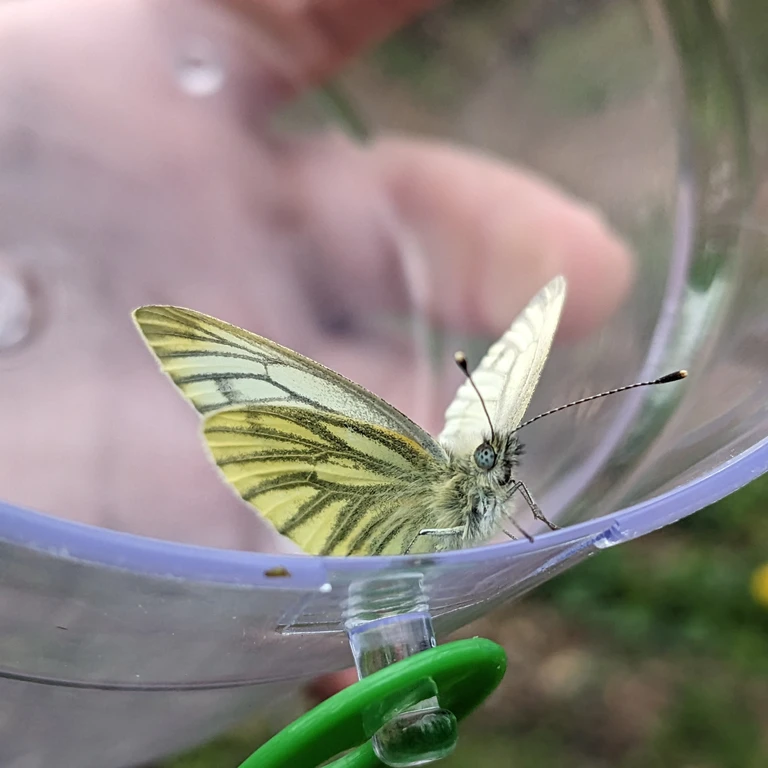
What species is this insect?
Pieris napi
